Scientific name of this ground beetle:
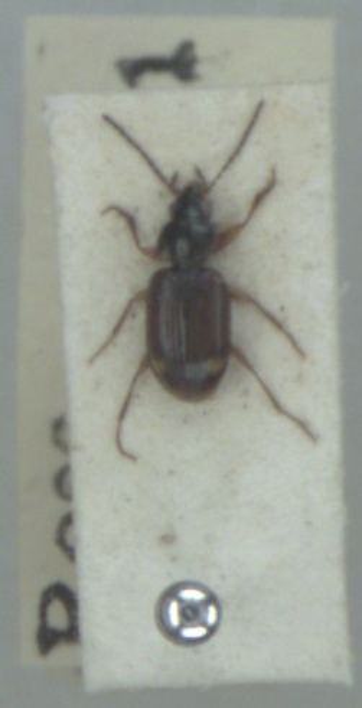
Ocys quinquestriatus
